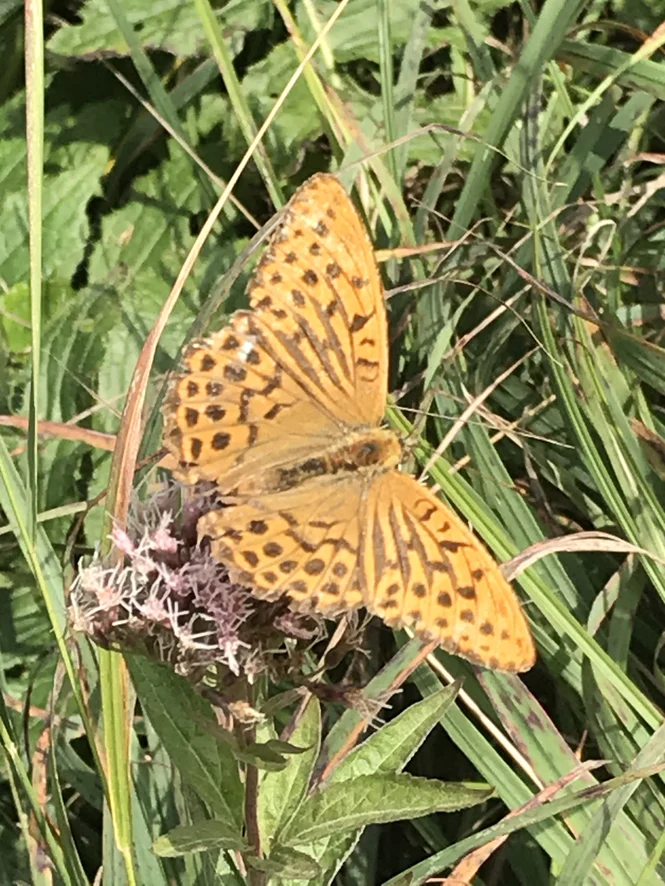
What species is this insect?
Argynnis paphia
